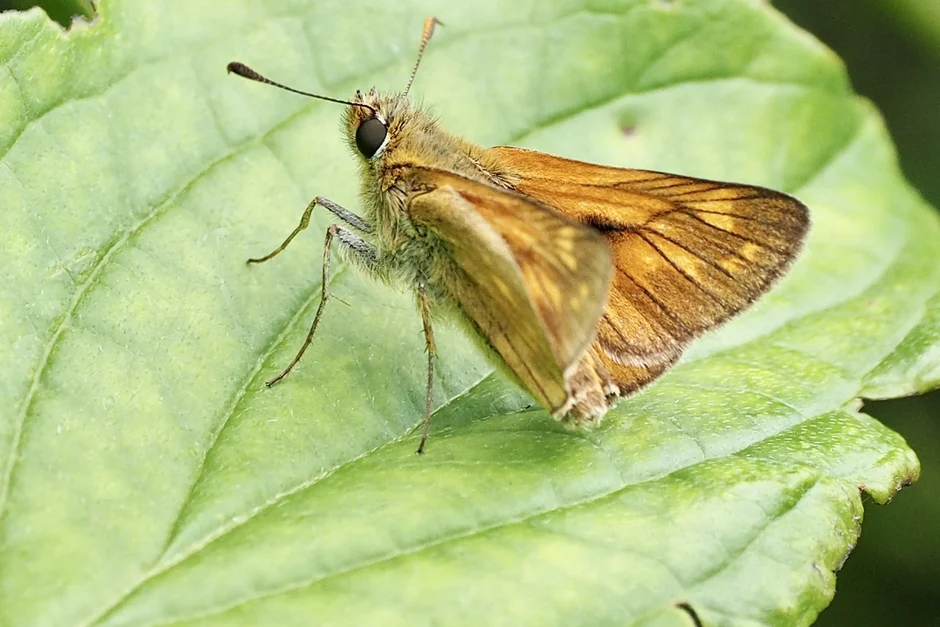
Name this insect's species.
Ochlodes sylvanus (also Ochlodes venata)
